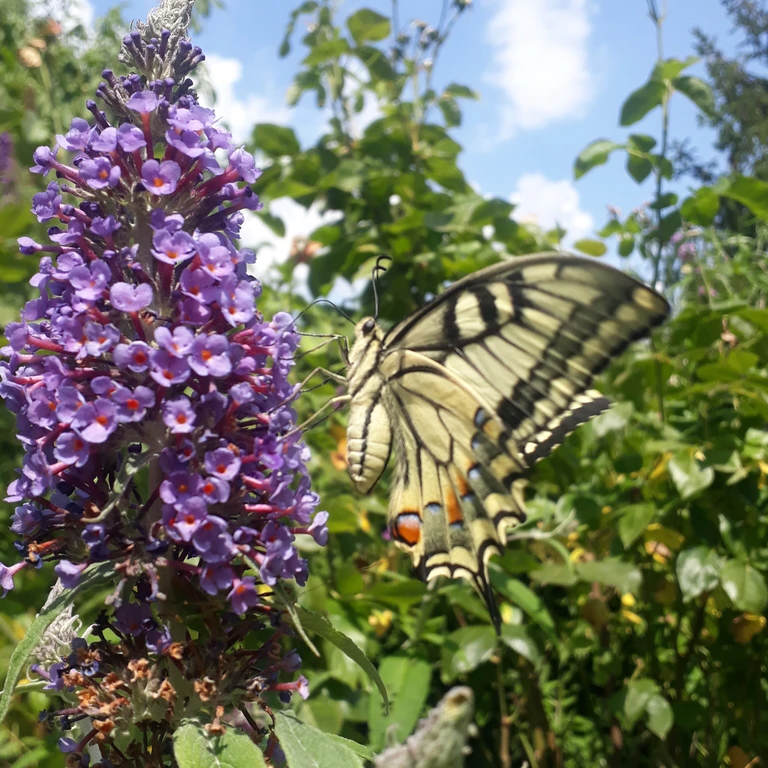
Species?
Papilio machaon
